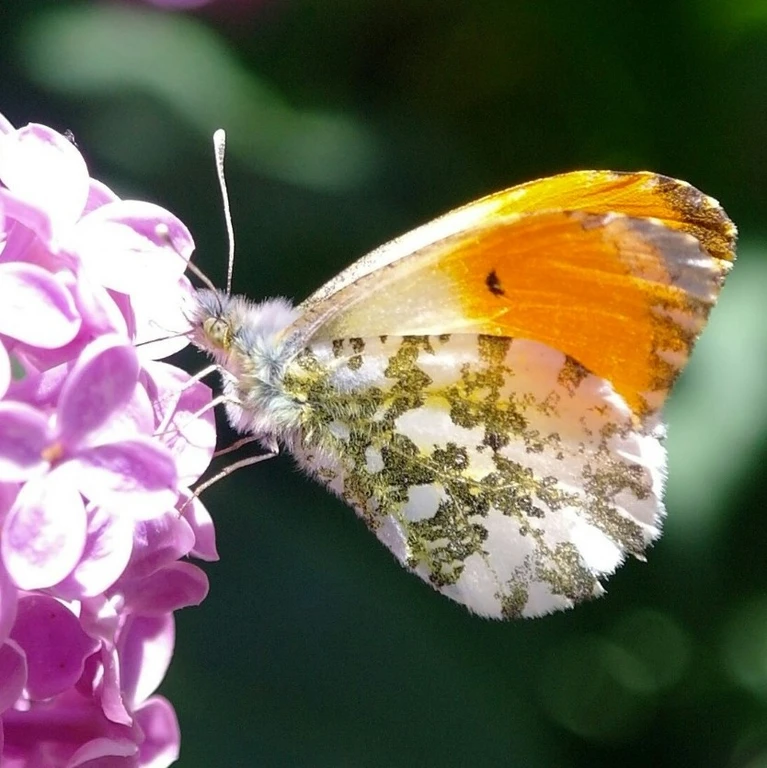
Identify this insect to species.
Anthocharis cardamines
